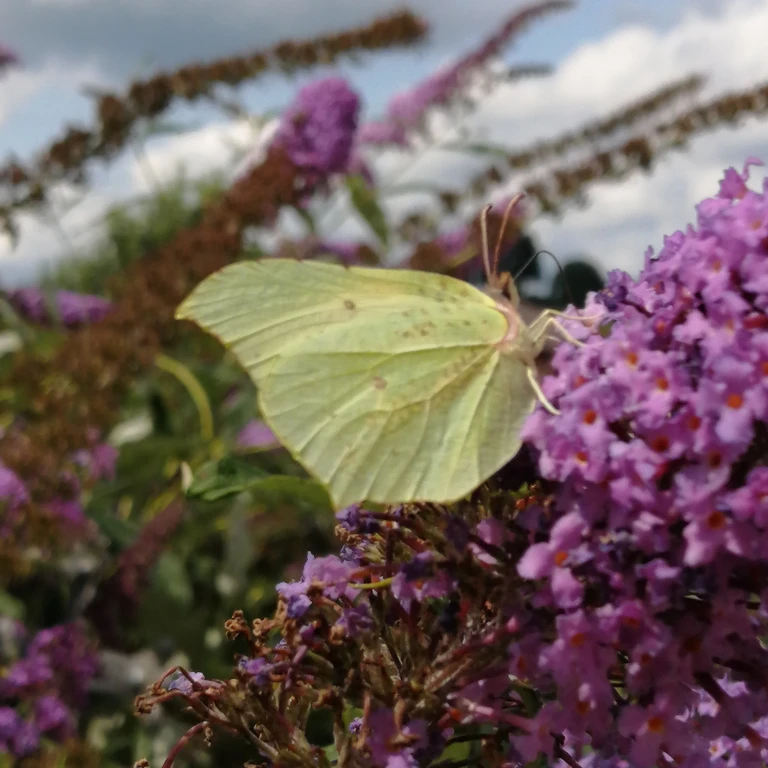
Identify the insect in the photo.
Gonepteryx rhamni
